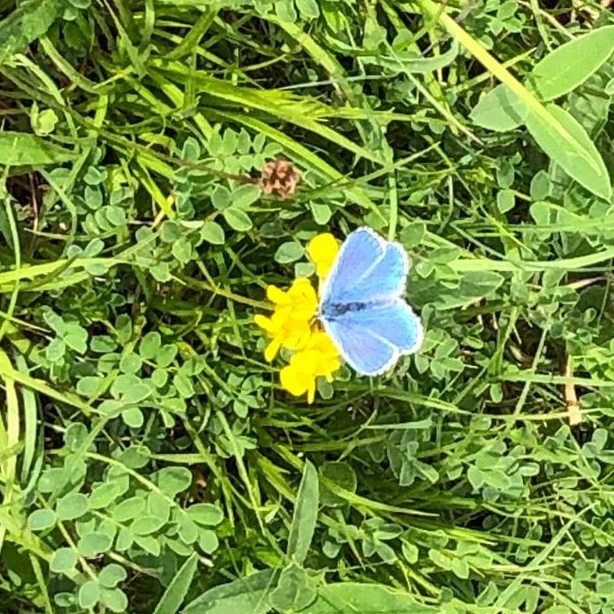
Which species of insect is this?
Lysandra bellargus
